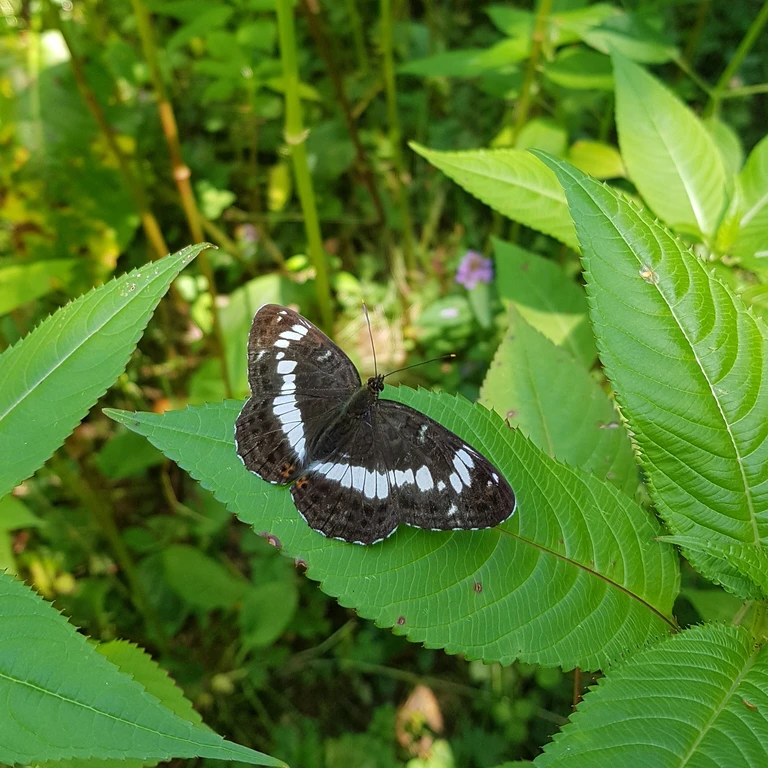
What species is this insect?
Limenitis camilla (also Ladoga camilla)
